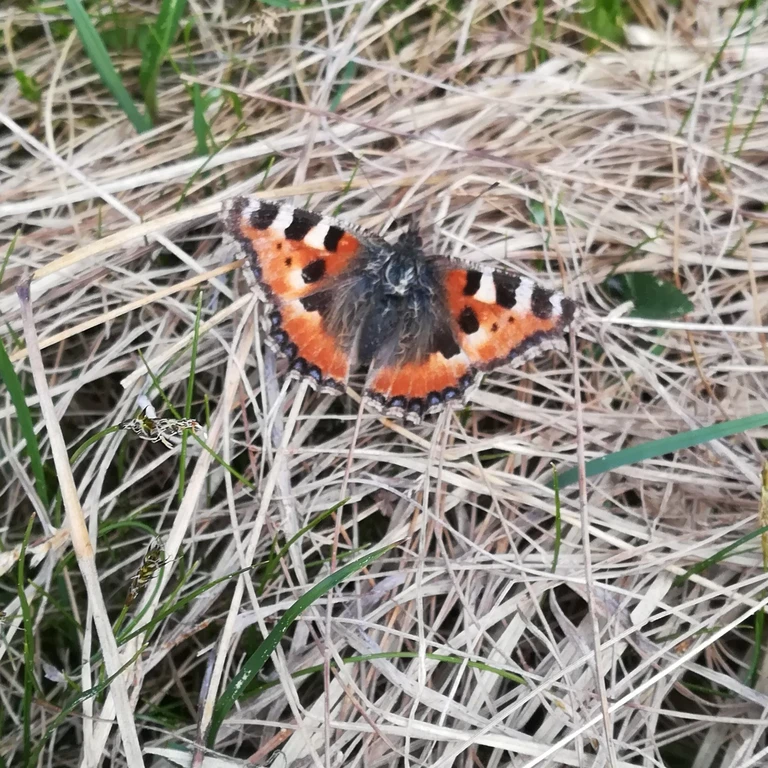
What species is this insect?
Aglais urticae
